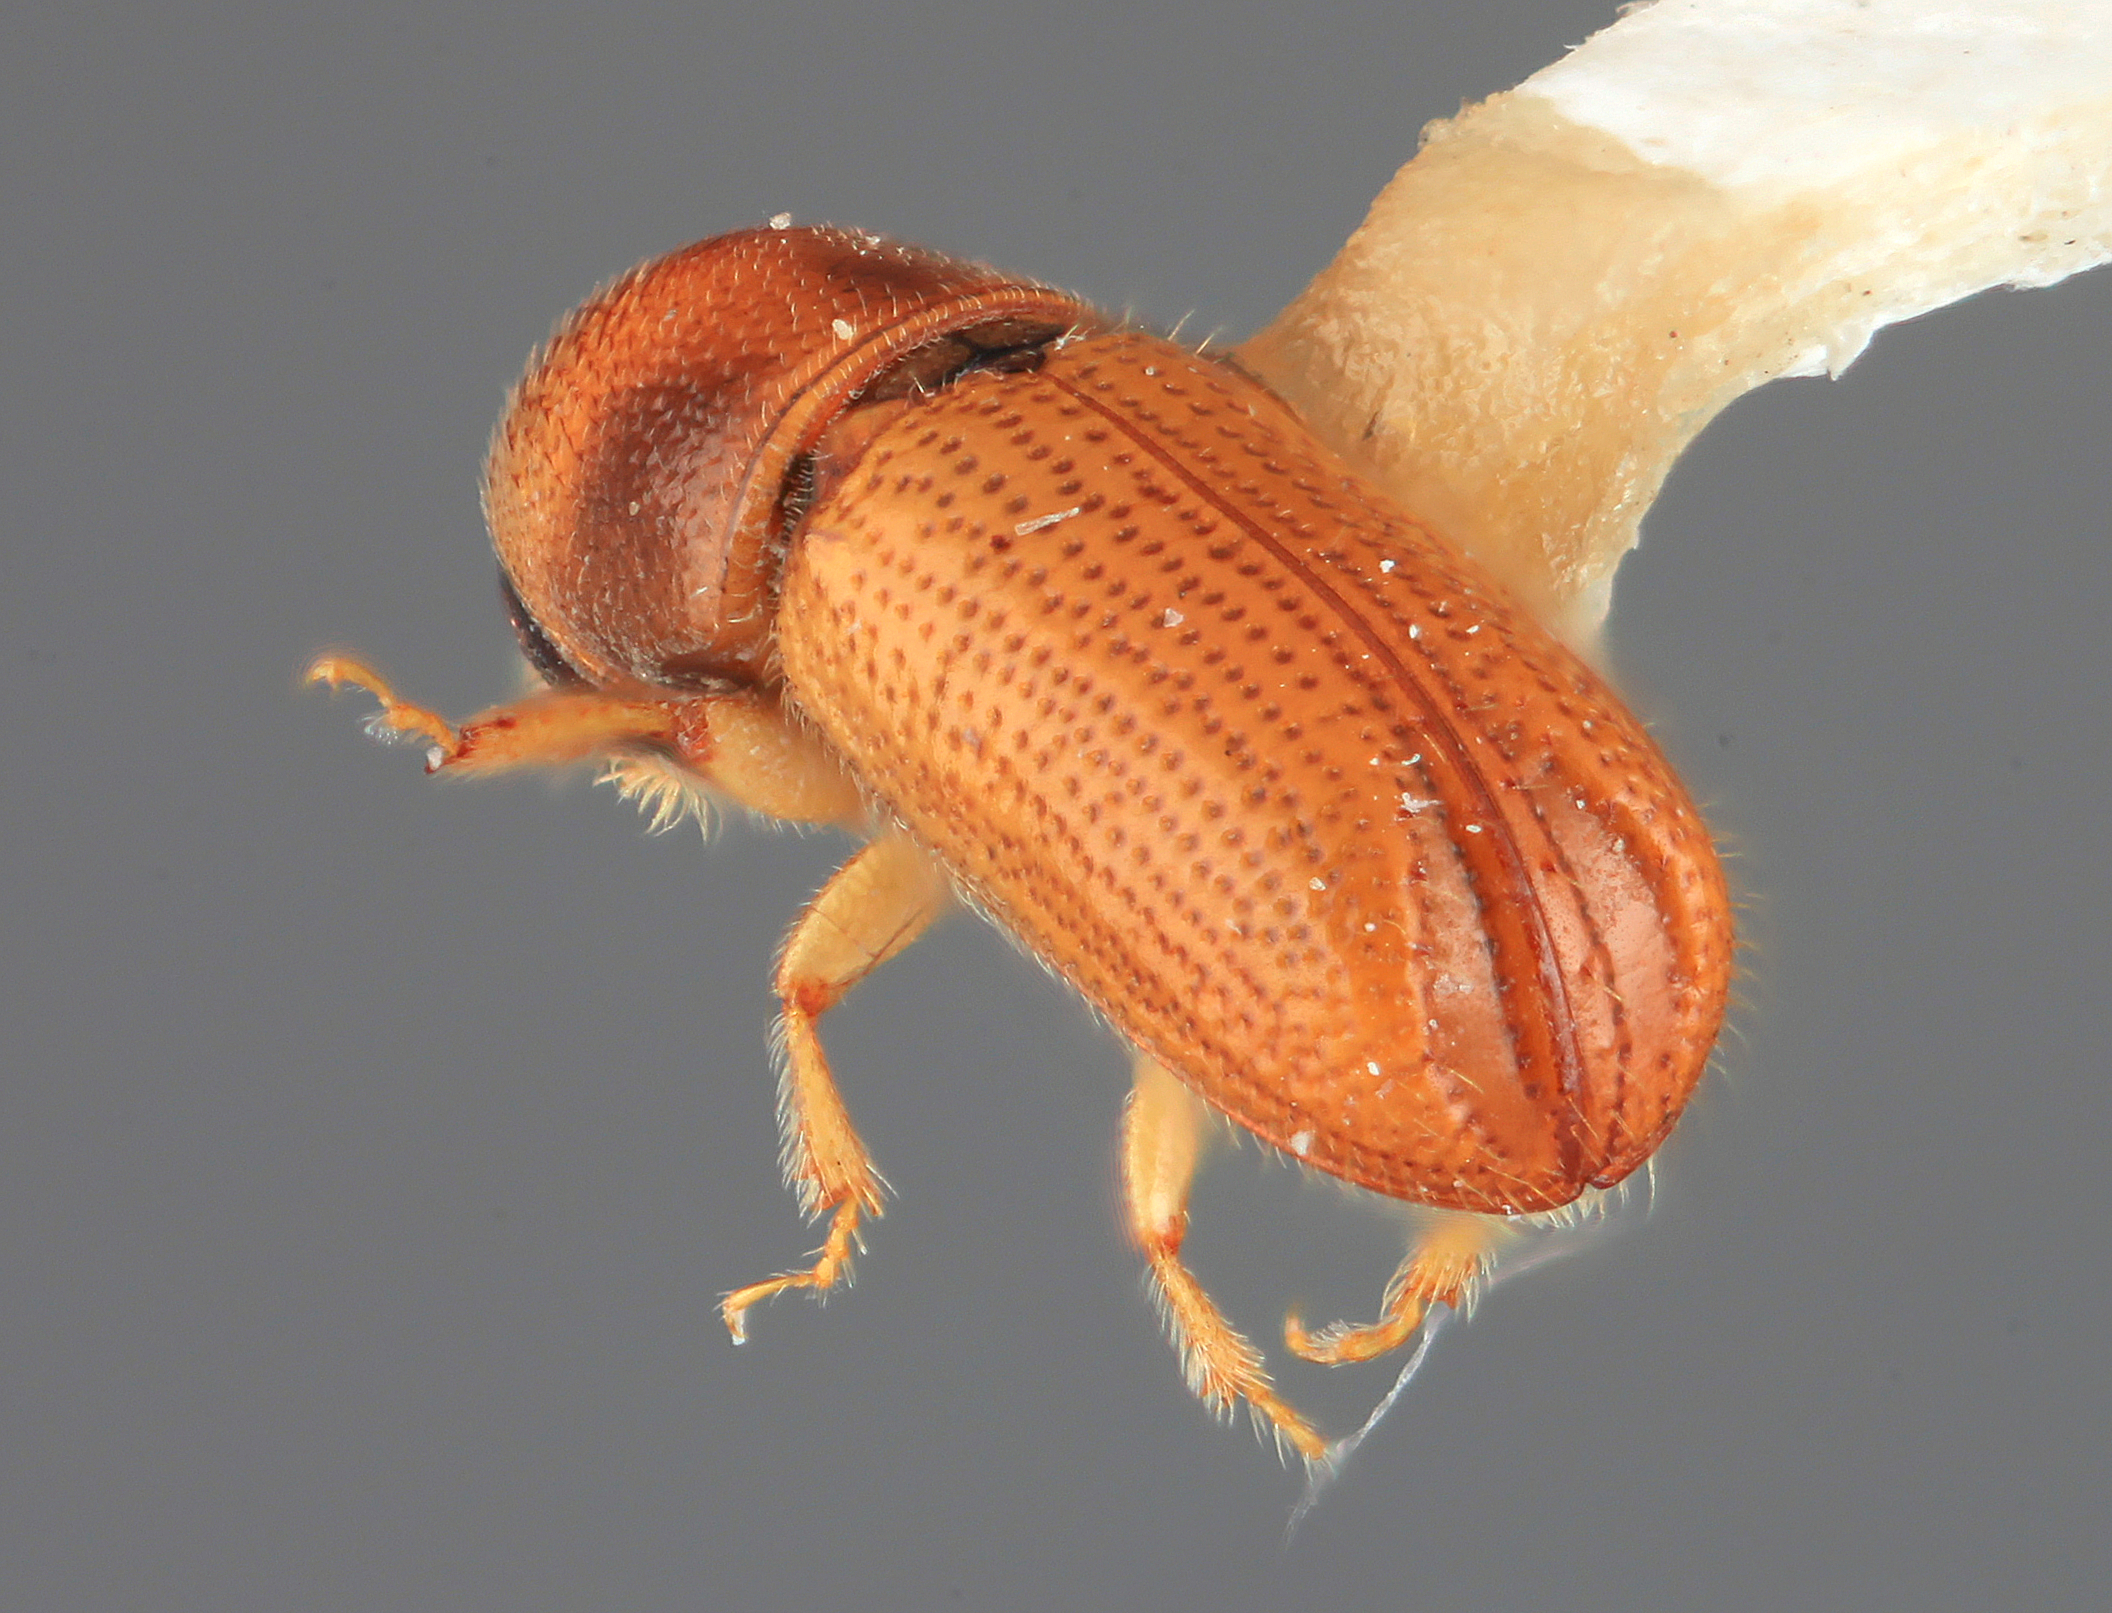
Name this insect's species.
Araptus refertus
